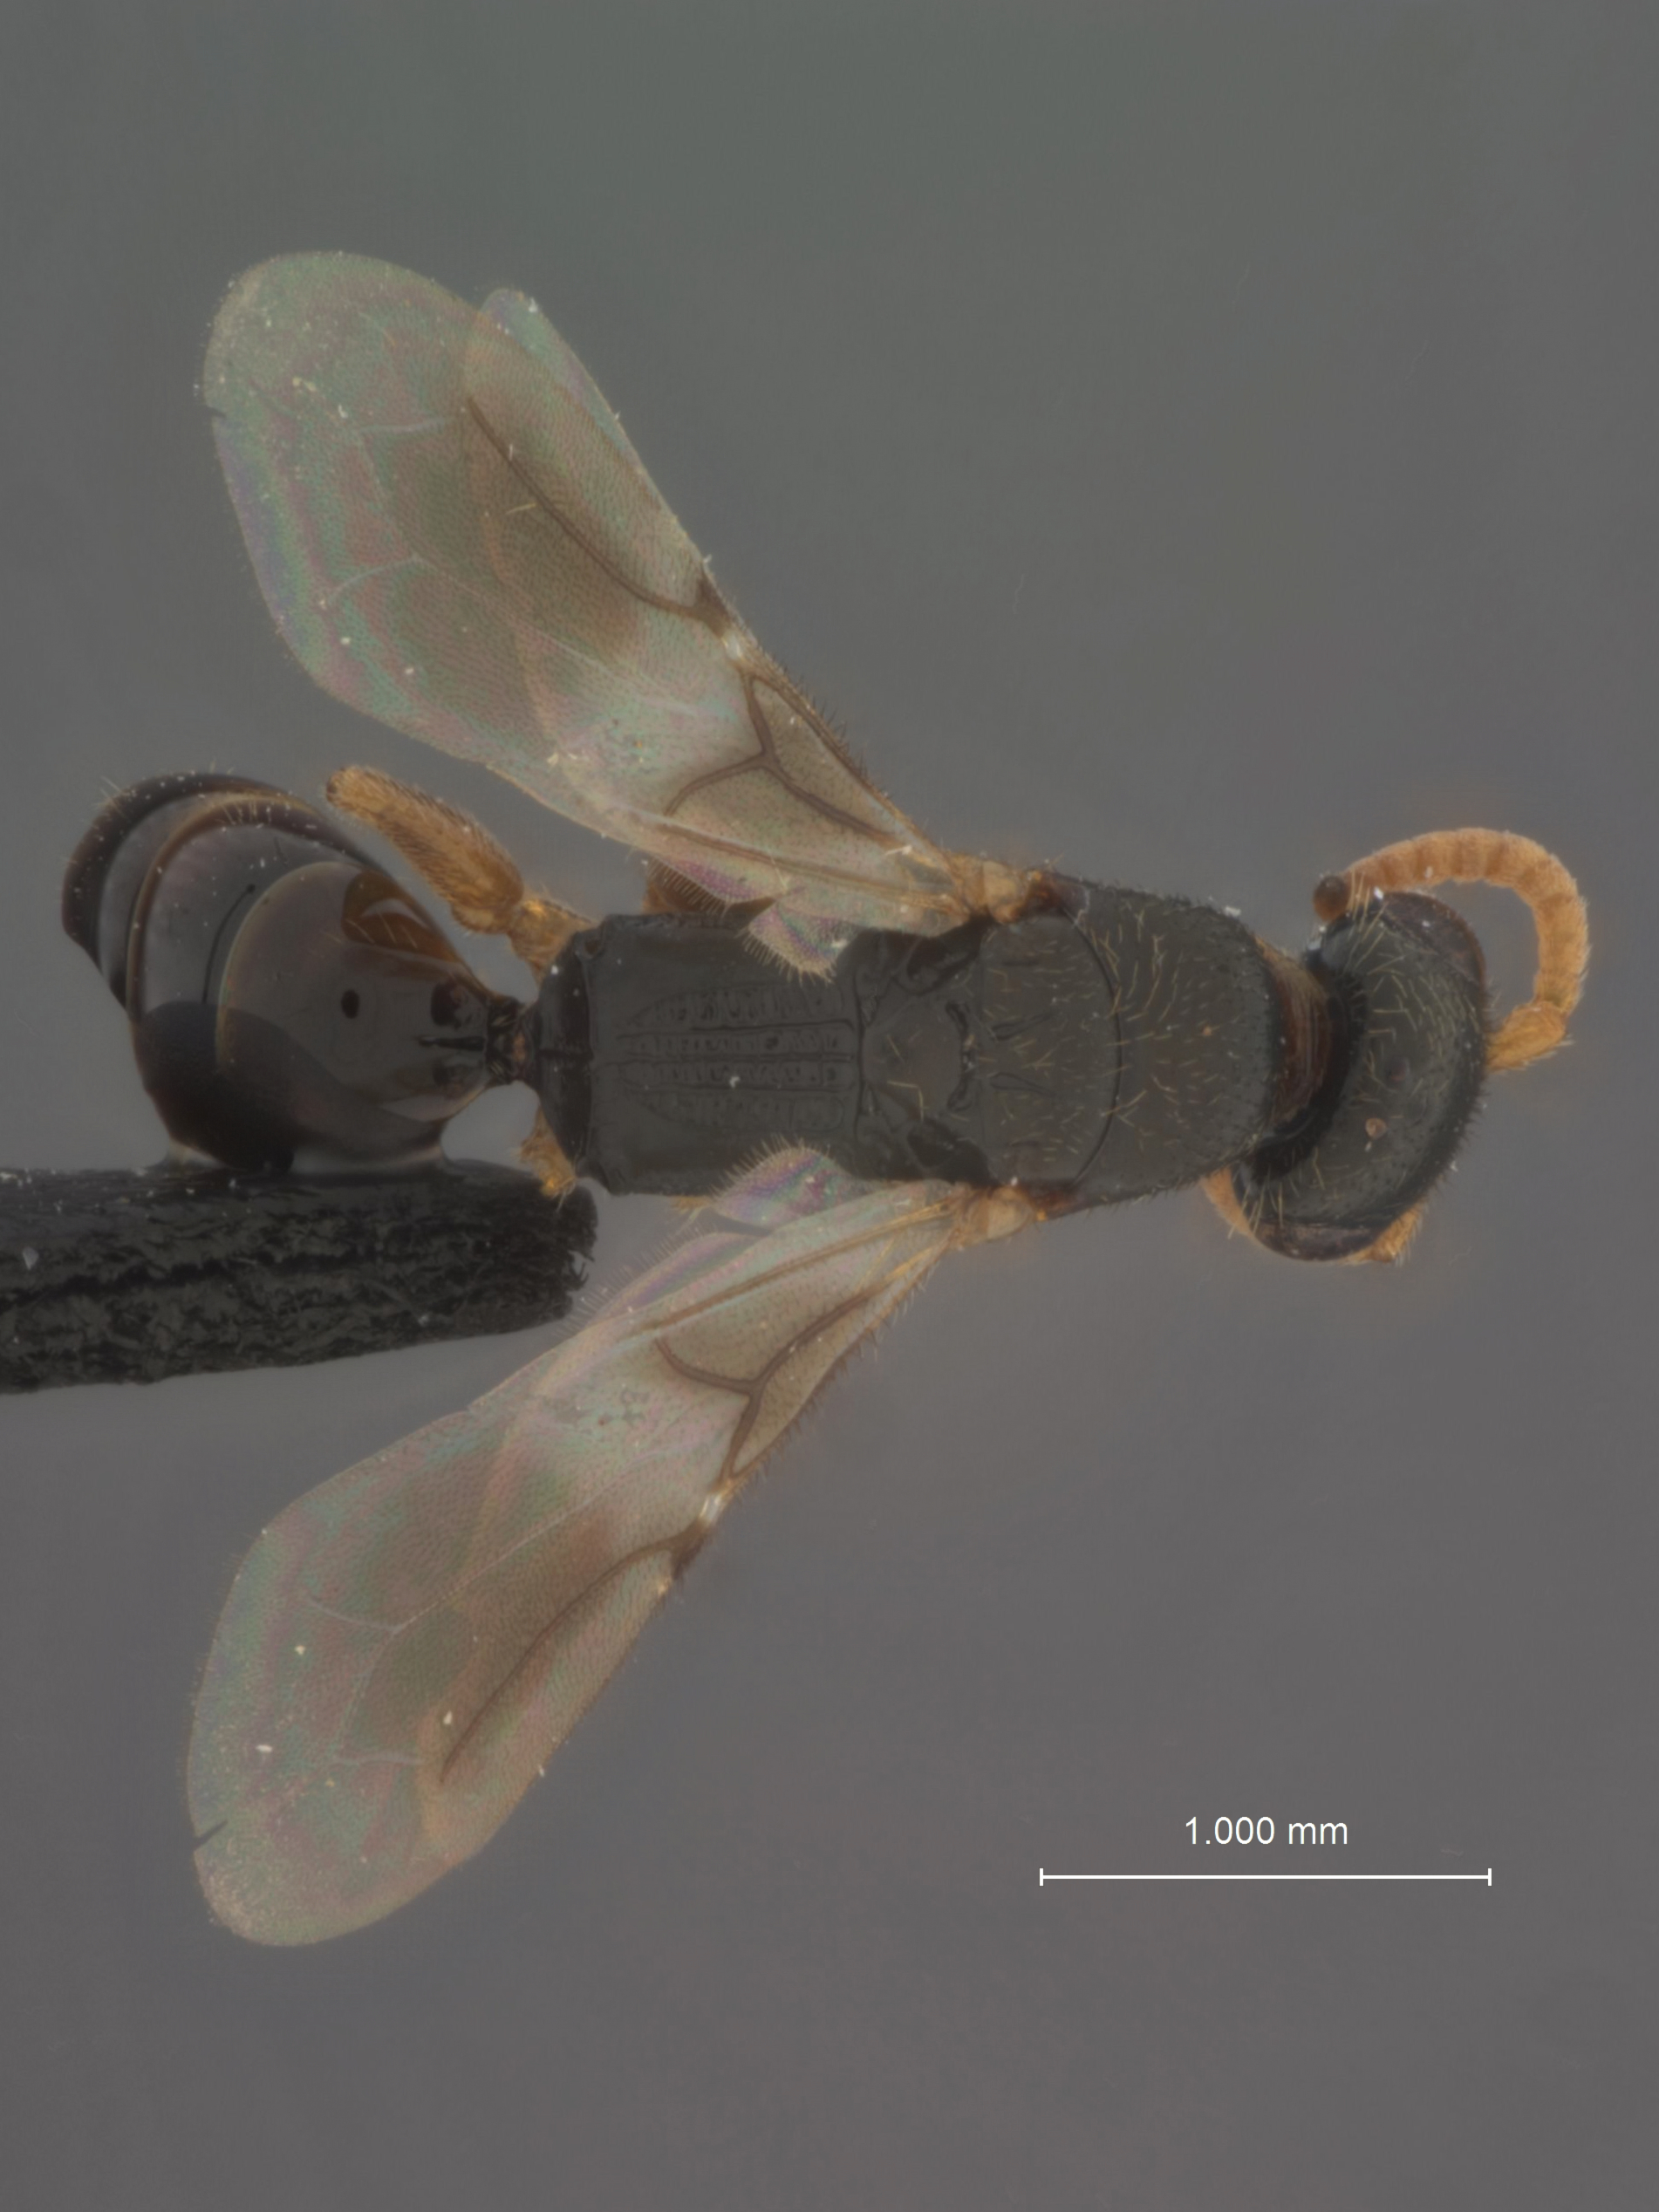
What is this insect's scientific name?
Rhabdepyris pulchripennis
